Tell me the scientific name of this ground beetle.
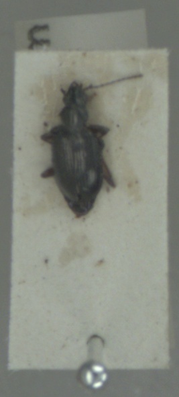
Bembidion tetracolum
